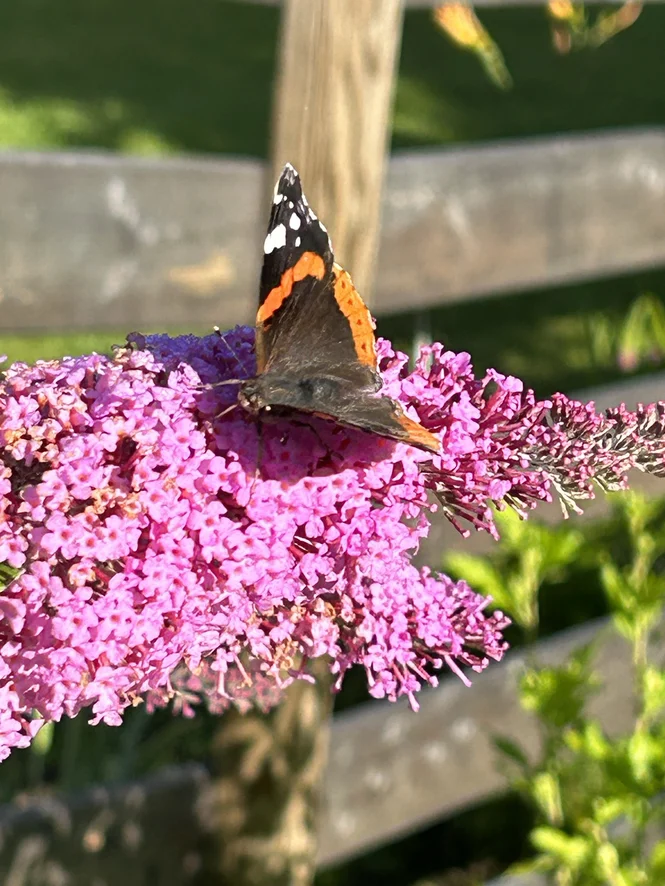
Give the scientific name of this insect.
Vanessa atalanta
